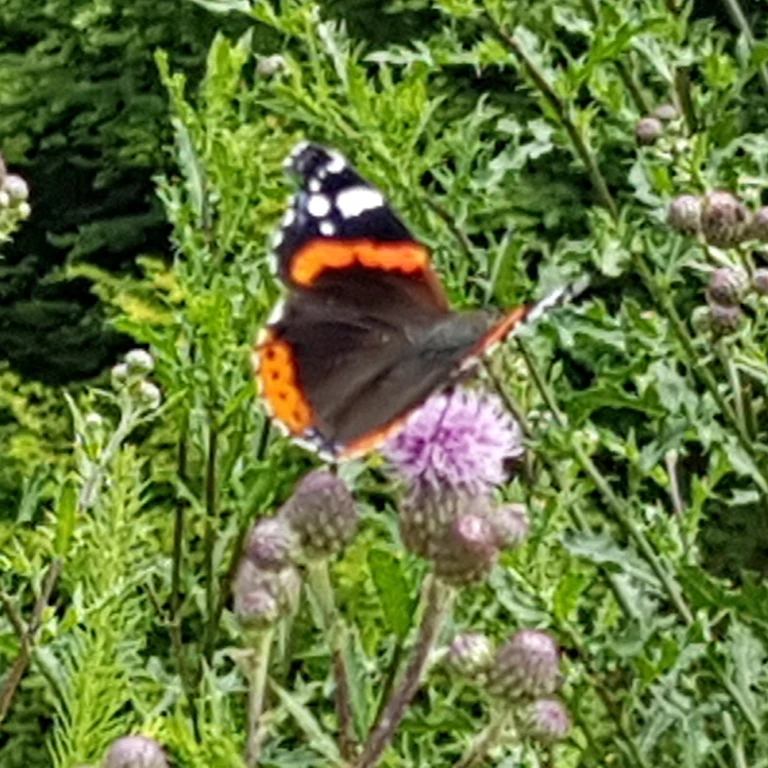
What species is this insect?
Vanessa atalanta
